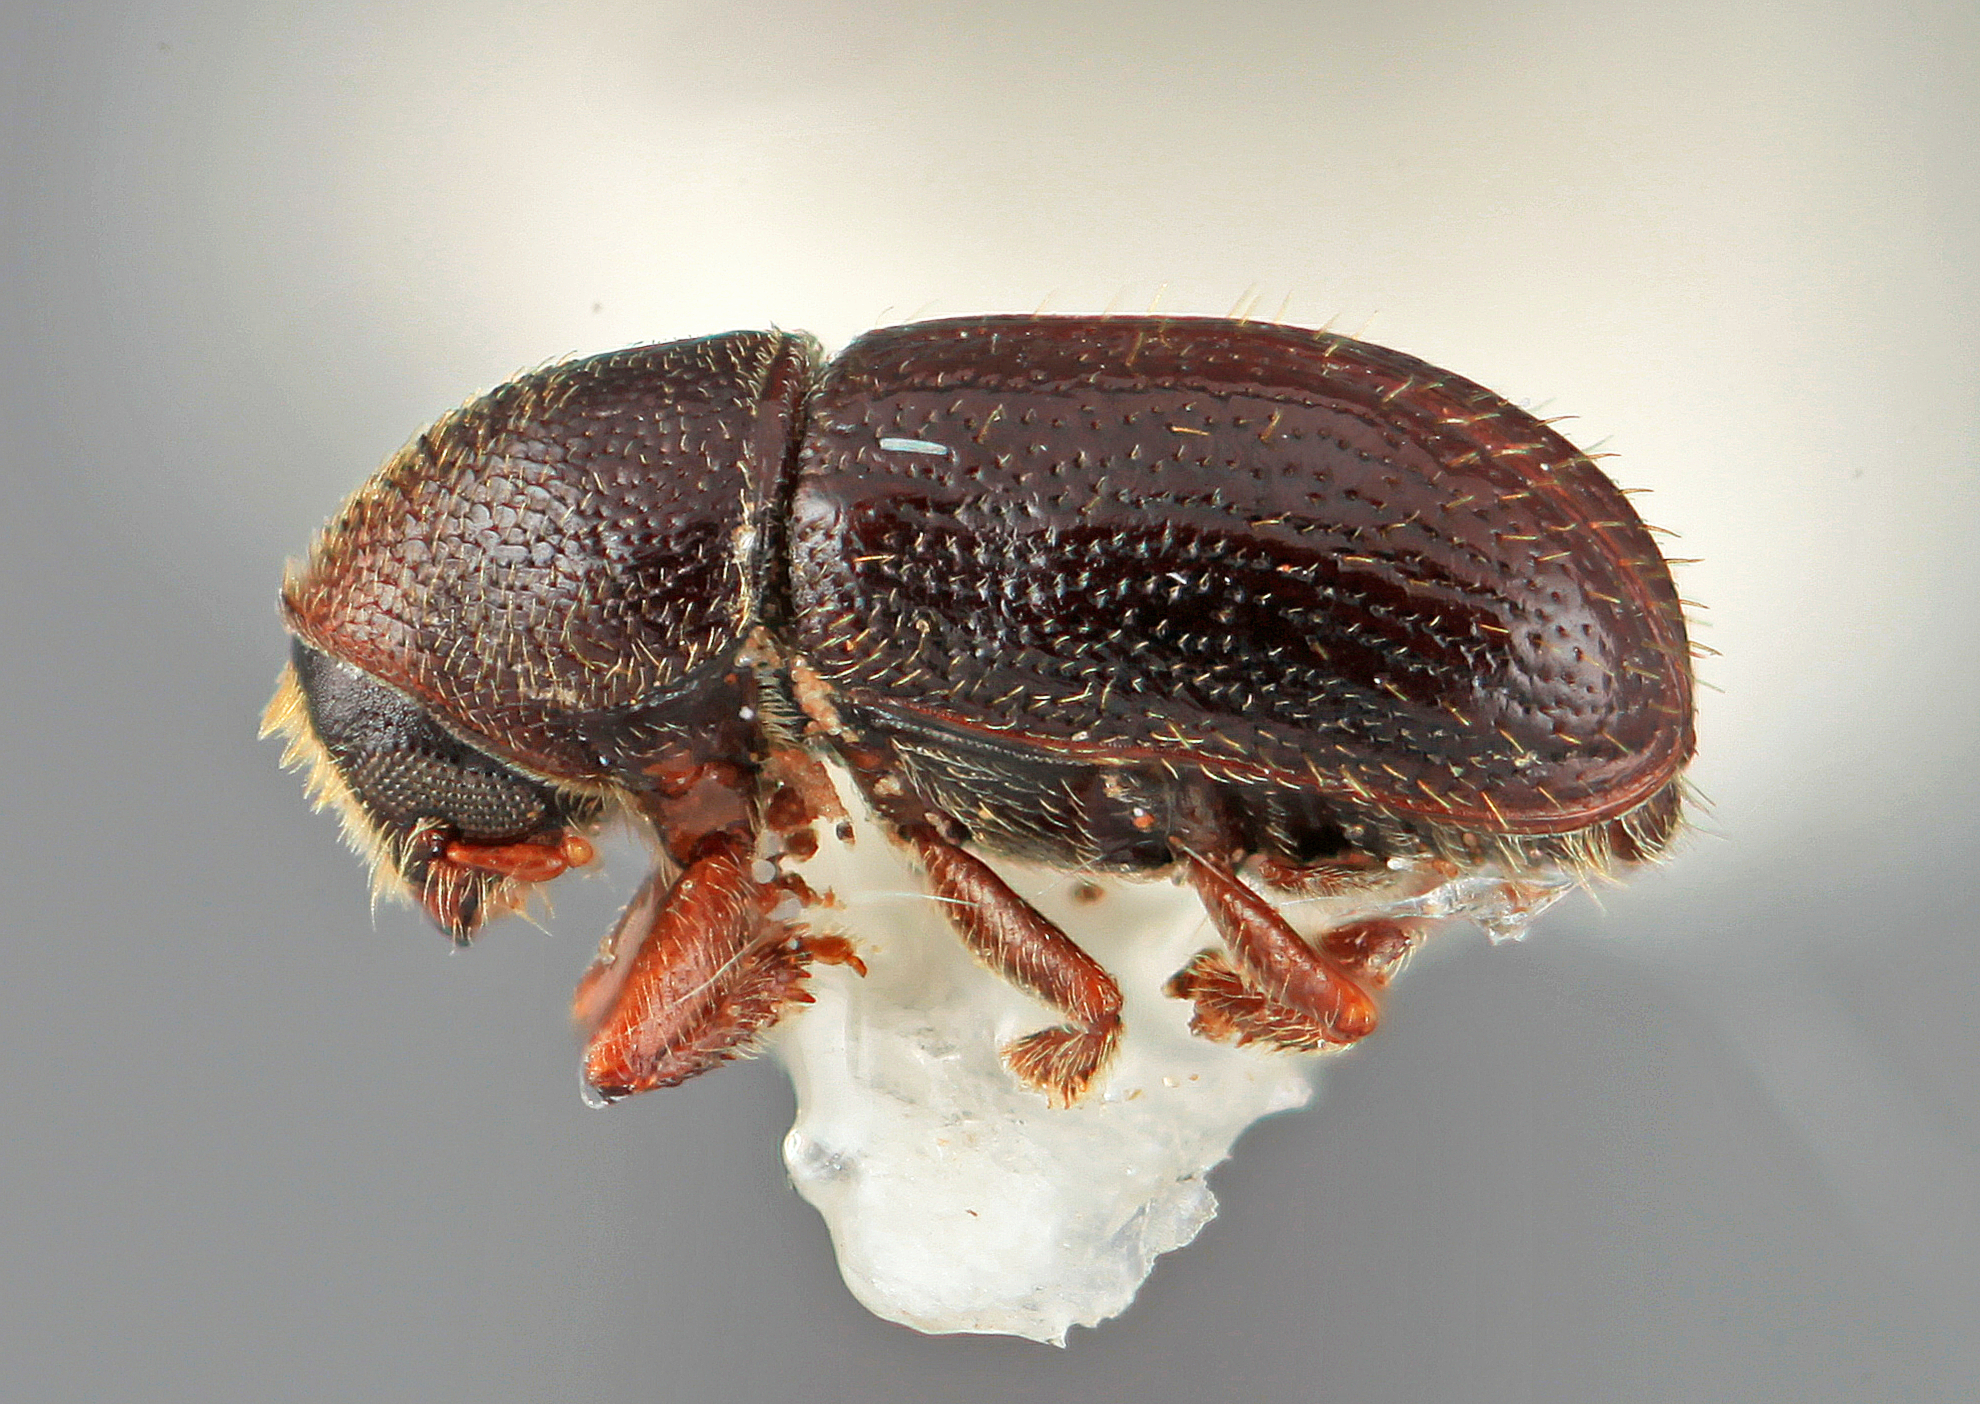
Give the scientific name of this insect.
Araptus placetulus
